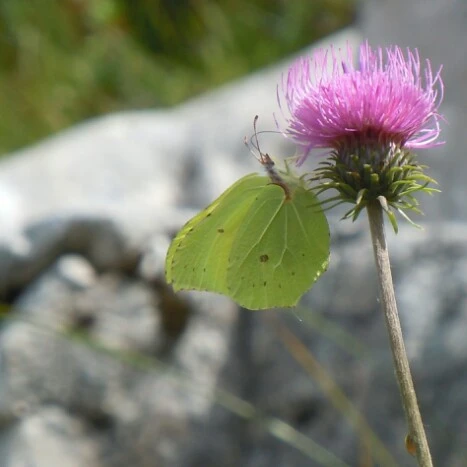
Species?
Gonepteryx rhamni
